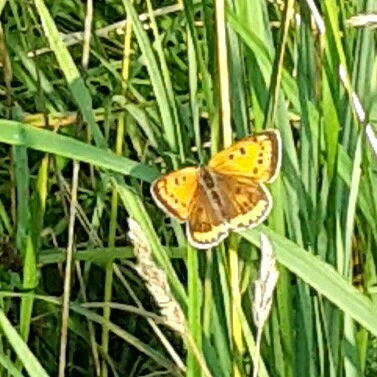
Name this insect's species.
Lycaena dispar
